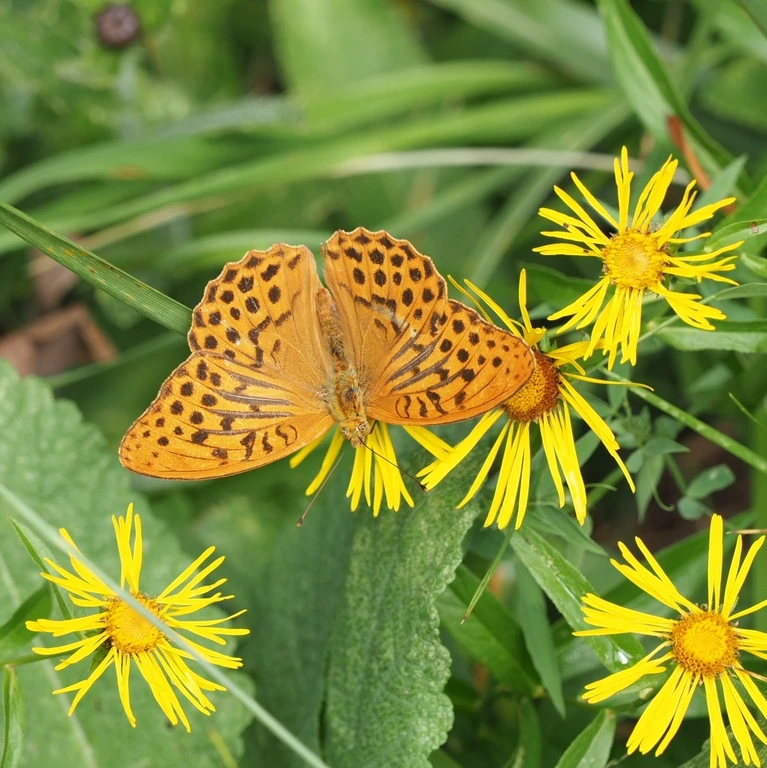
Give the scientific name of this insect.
Argynnis paphia
